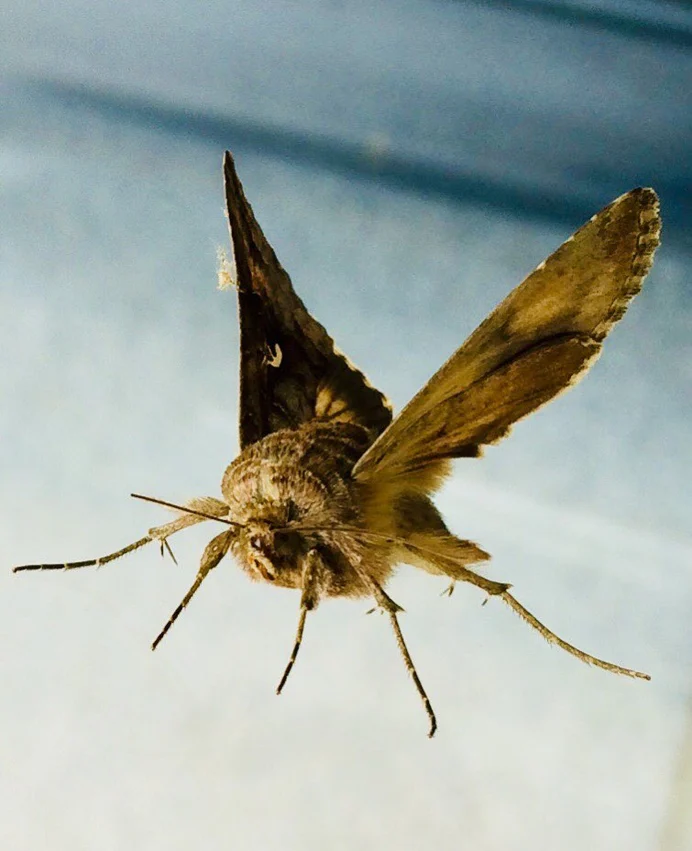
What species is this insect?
Autographa gamma
